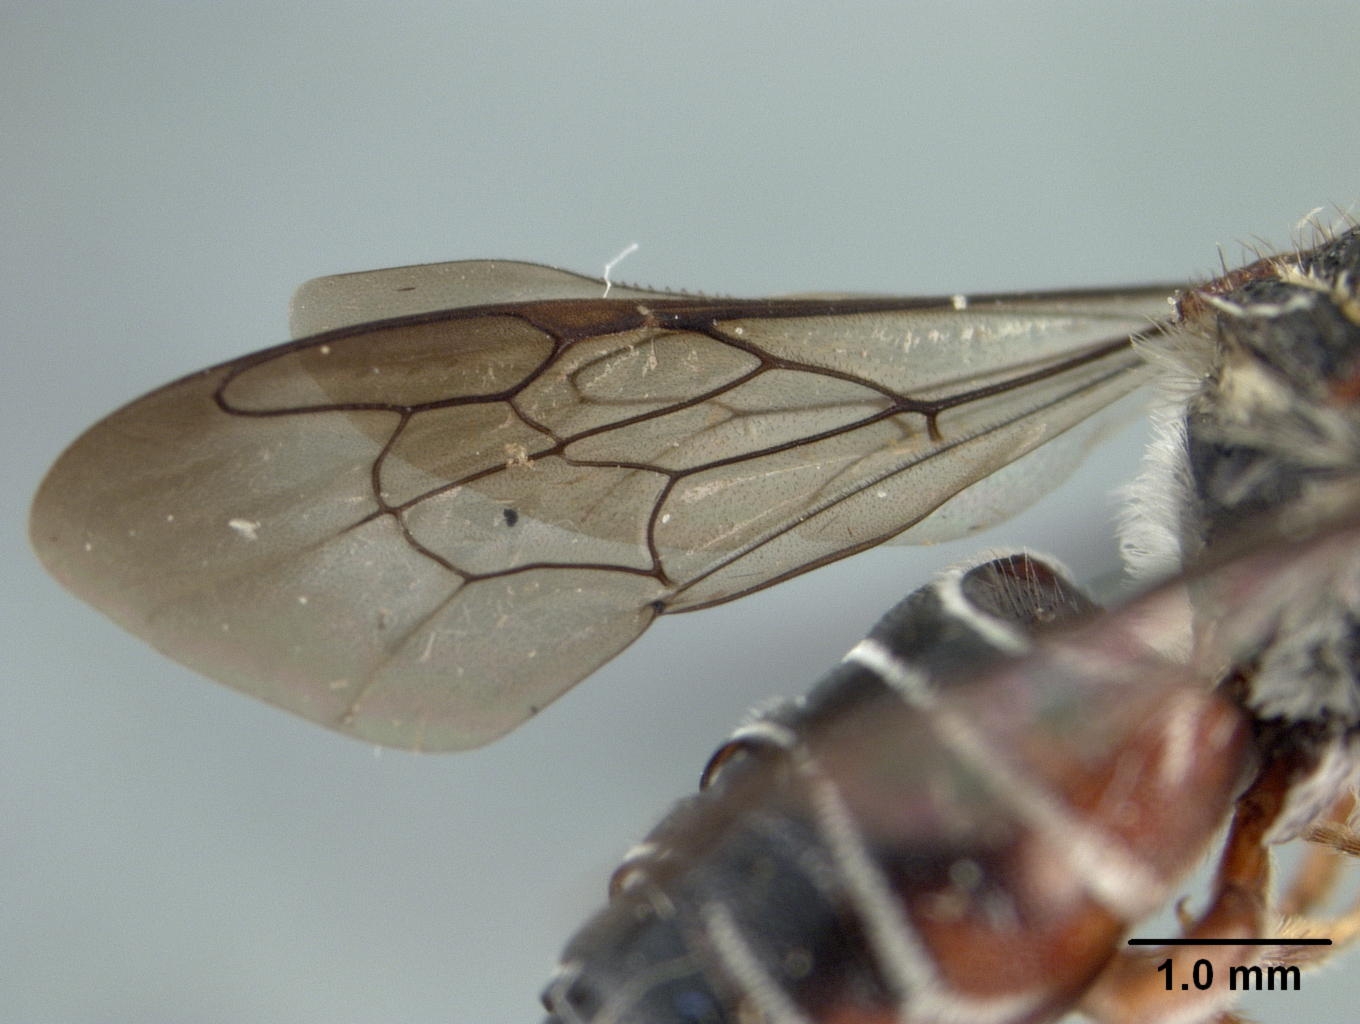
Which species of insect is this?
Coelioxys cisnerosi
